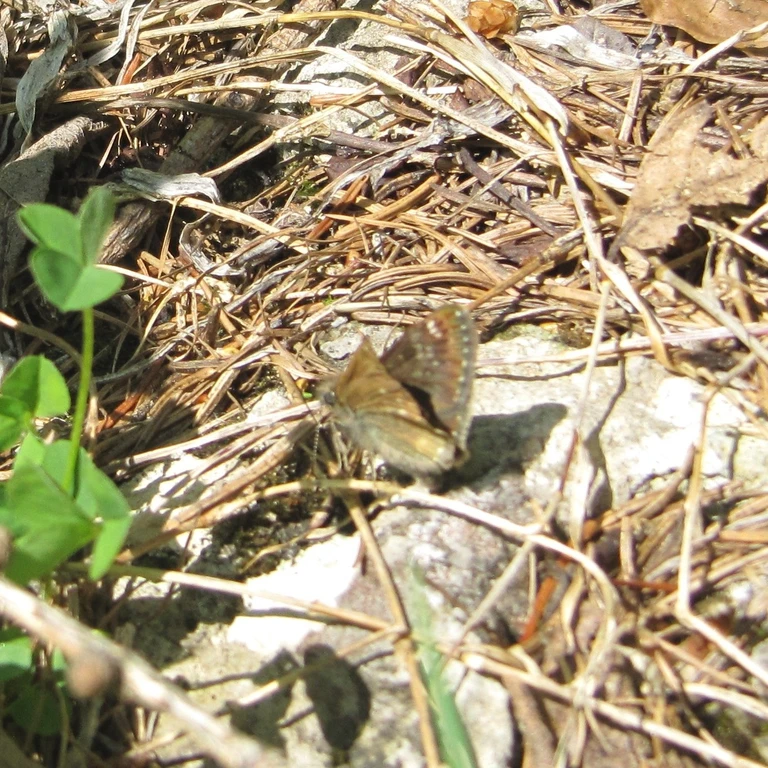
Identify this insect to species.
Erynnis tages
